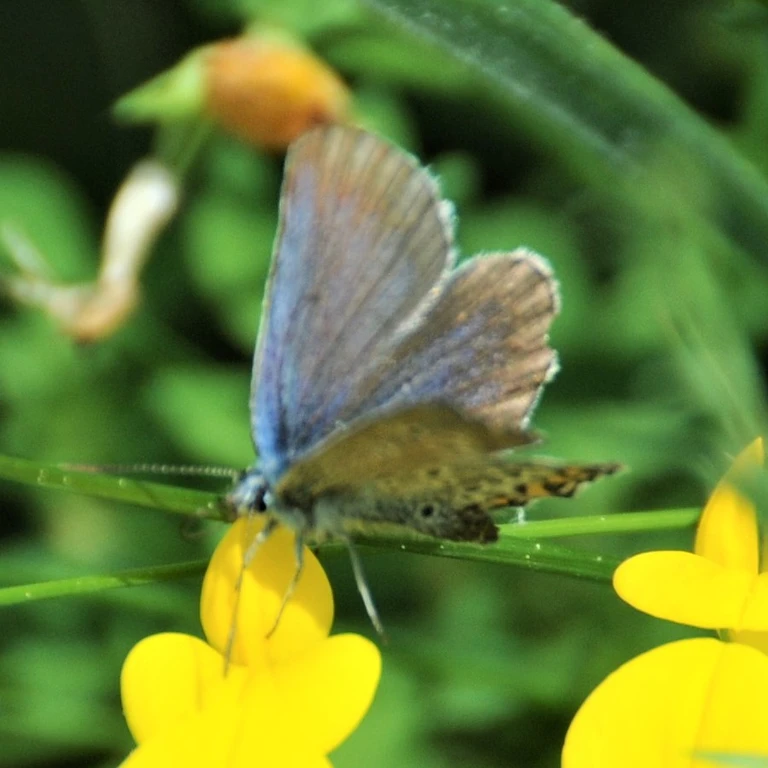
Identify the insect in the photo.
Plebejus argus
